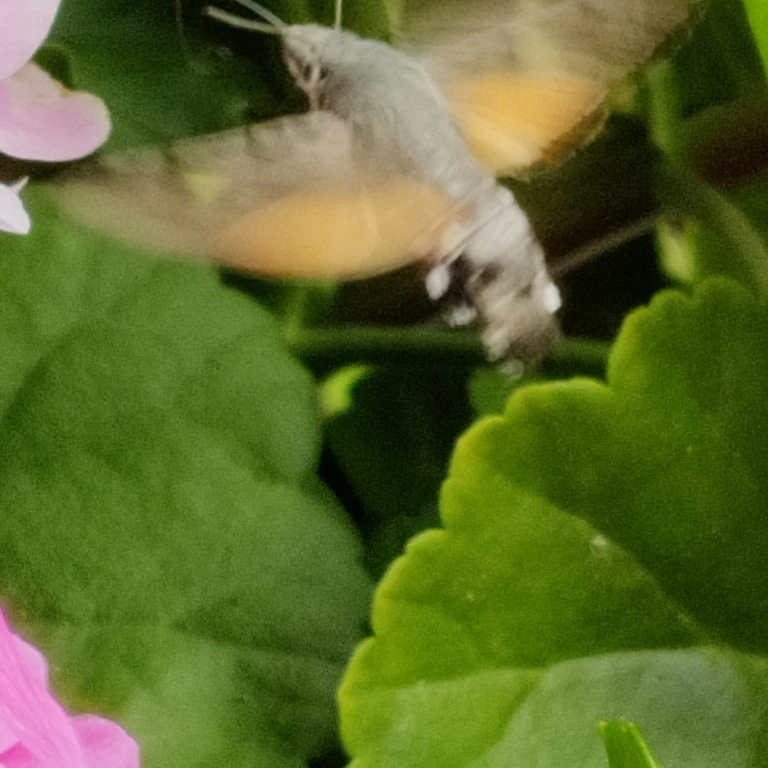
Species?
Macroglossum stellatarum
